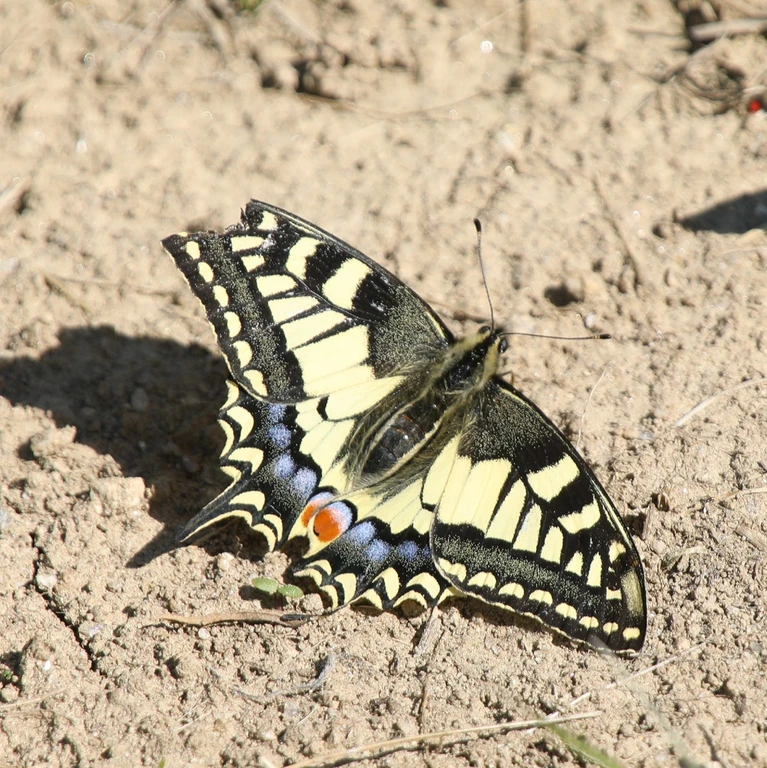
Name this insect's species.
Papilio machaon
